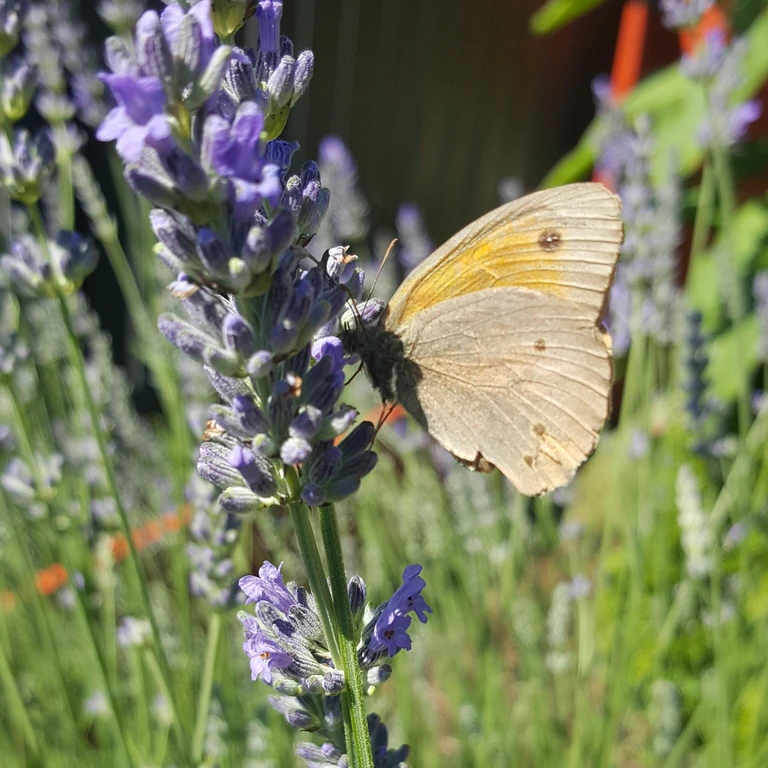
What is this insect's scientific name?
Maniola jurtina
